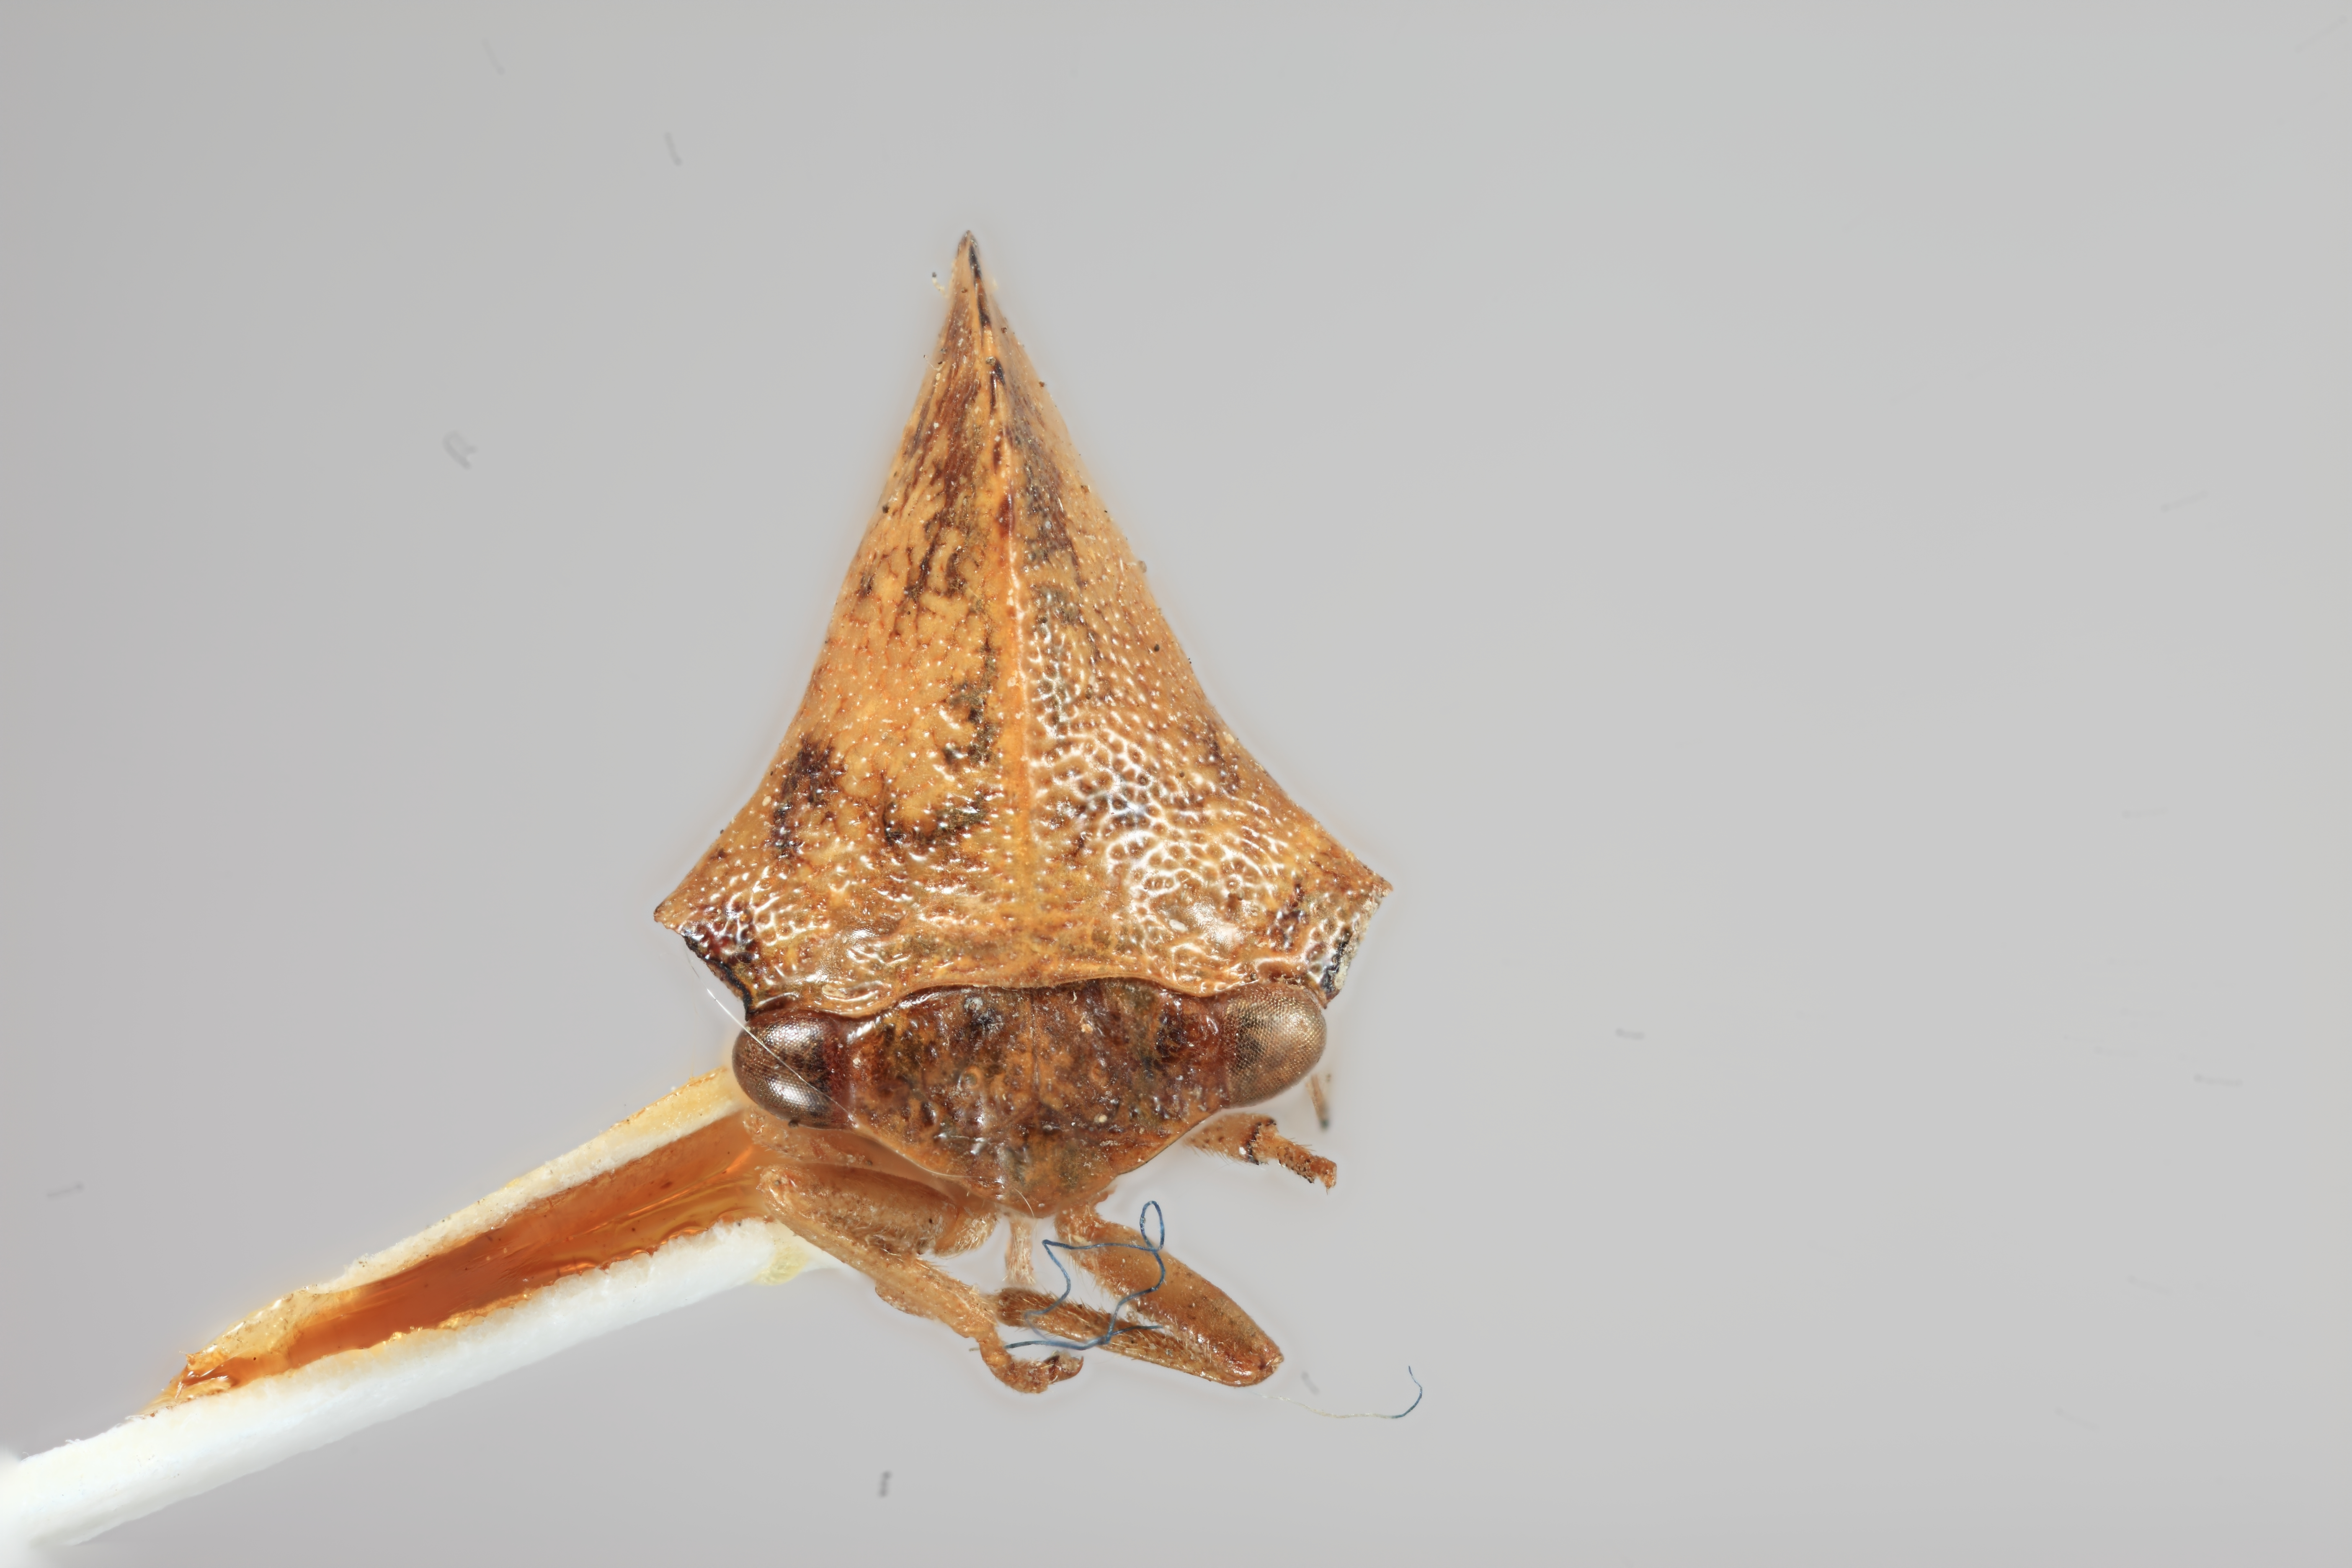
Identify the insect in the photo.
Atymna emarginata
